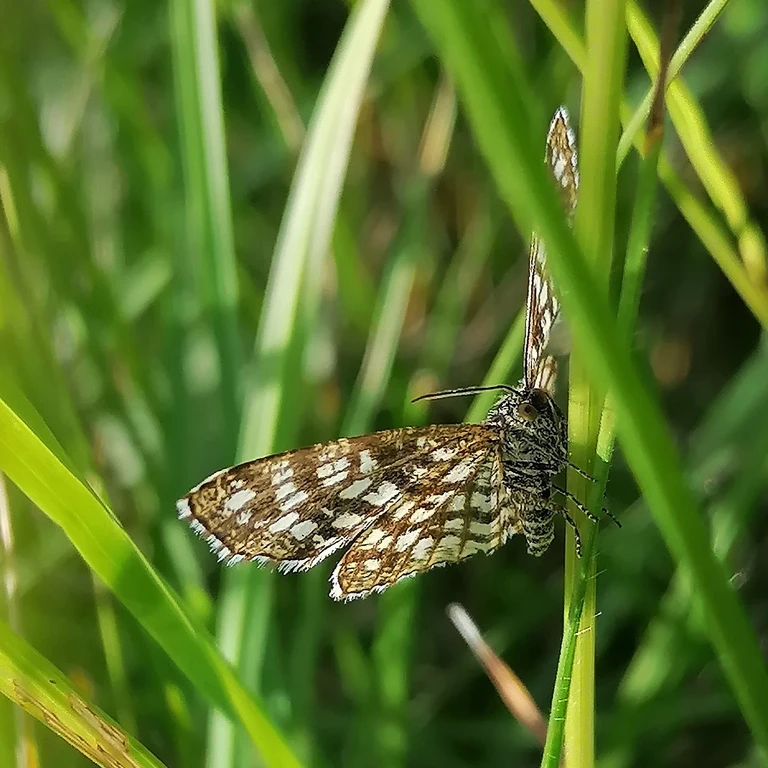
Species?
Chiasmia clathrata
